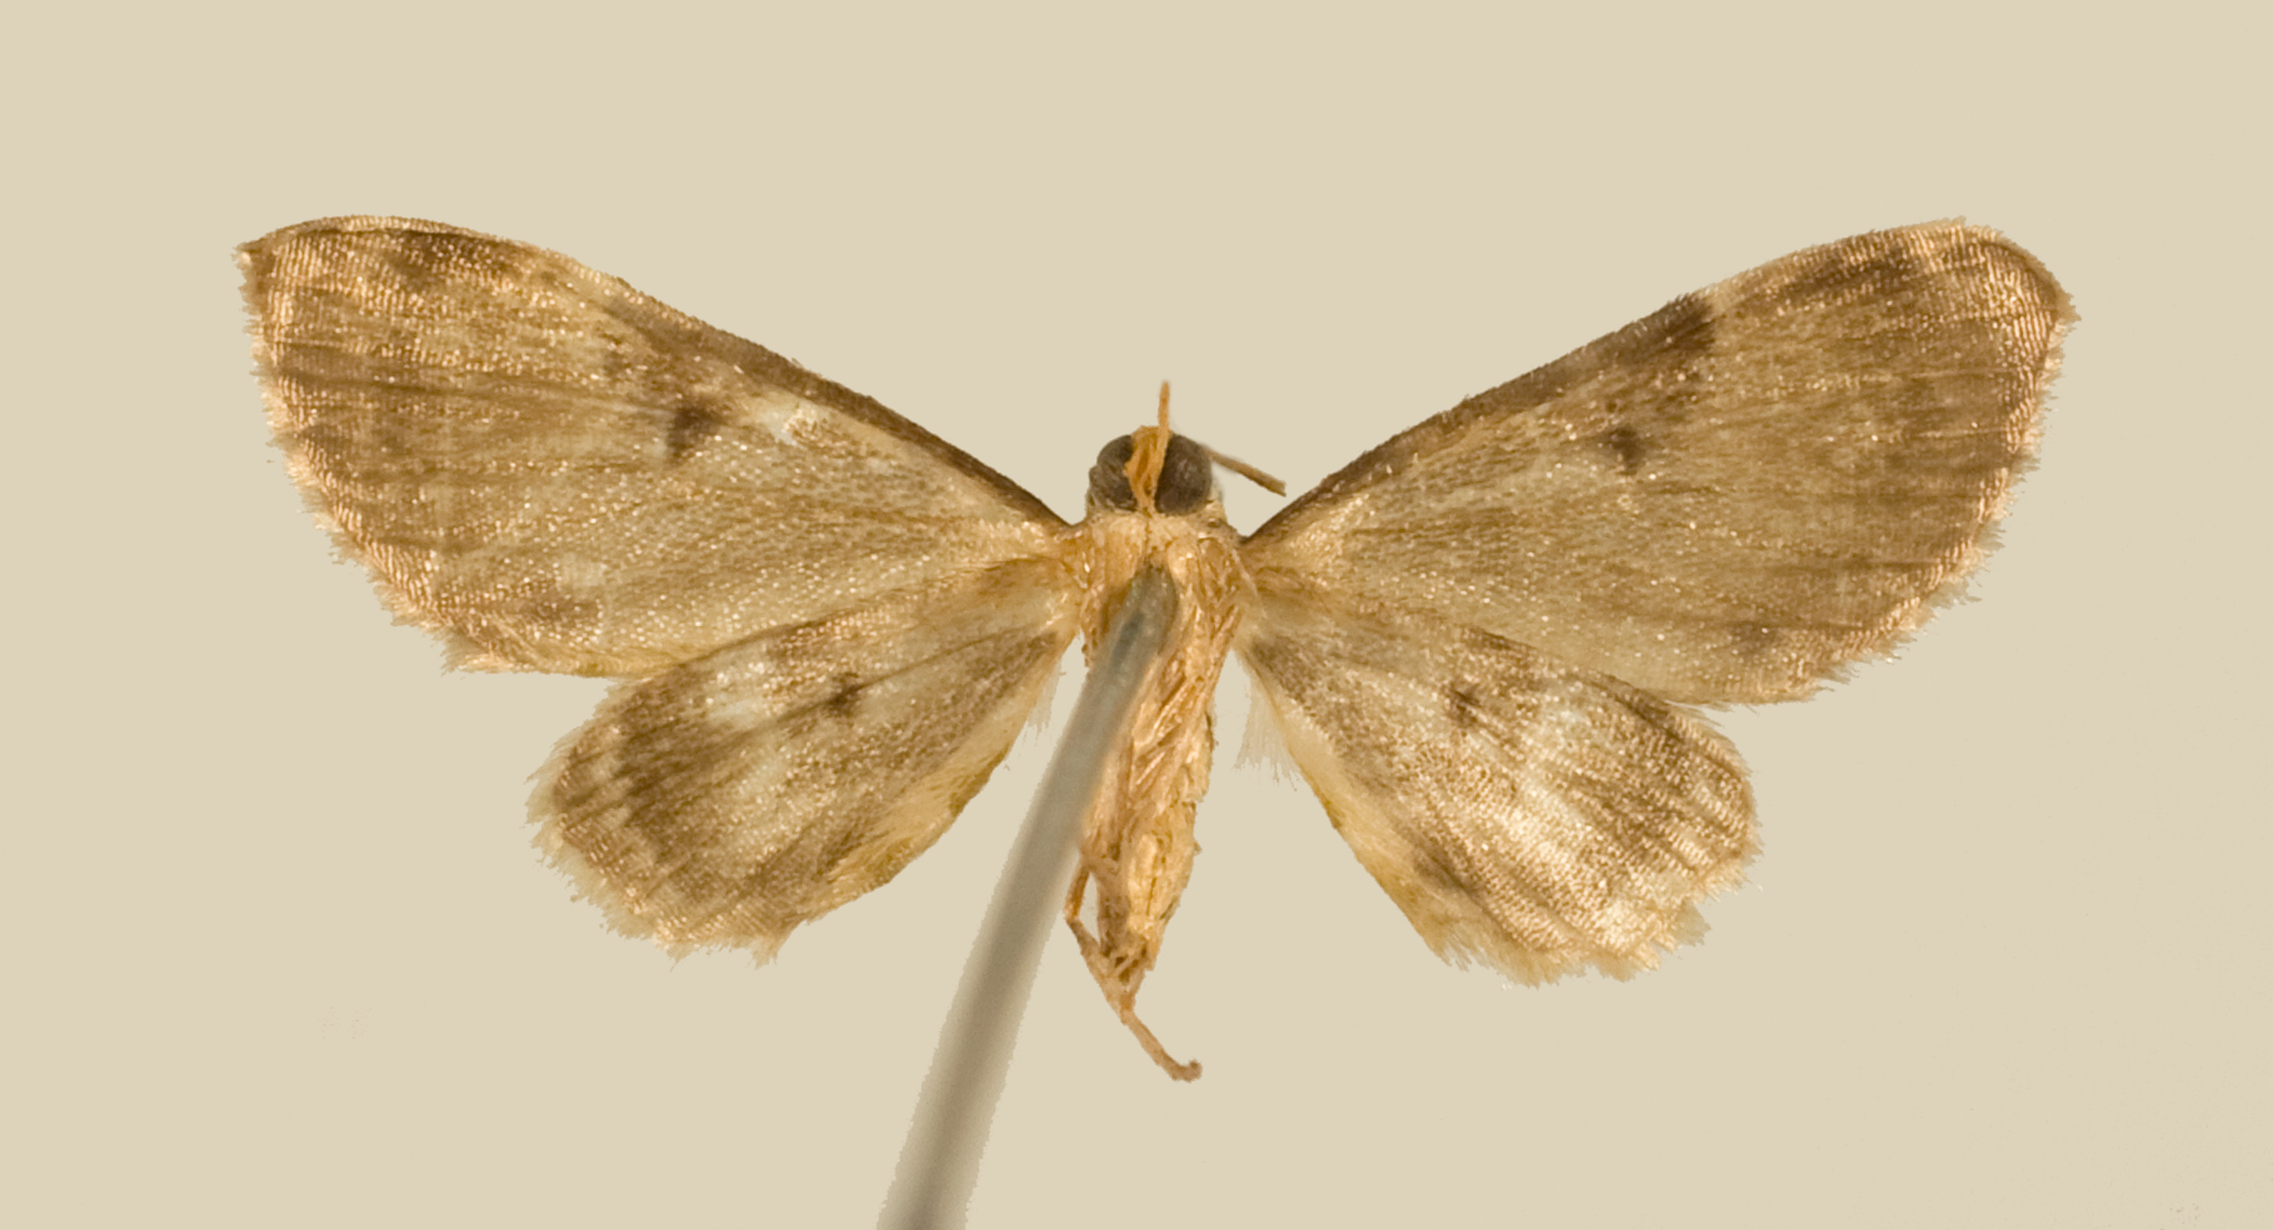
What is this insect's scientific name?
Eupithecia tenera
